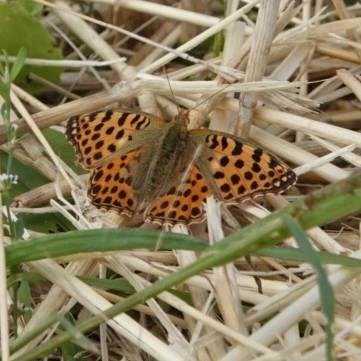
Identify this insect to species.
Issoria lathonia
